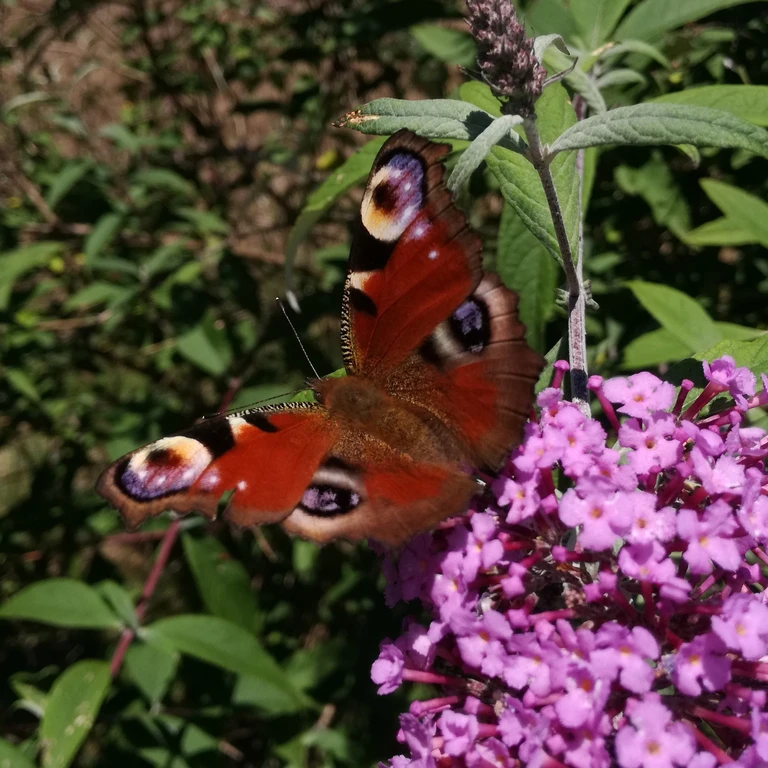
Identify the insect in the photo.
Aglais io
